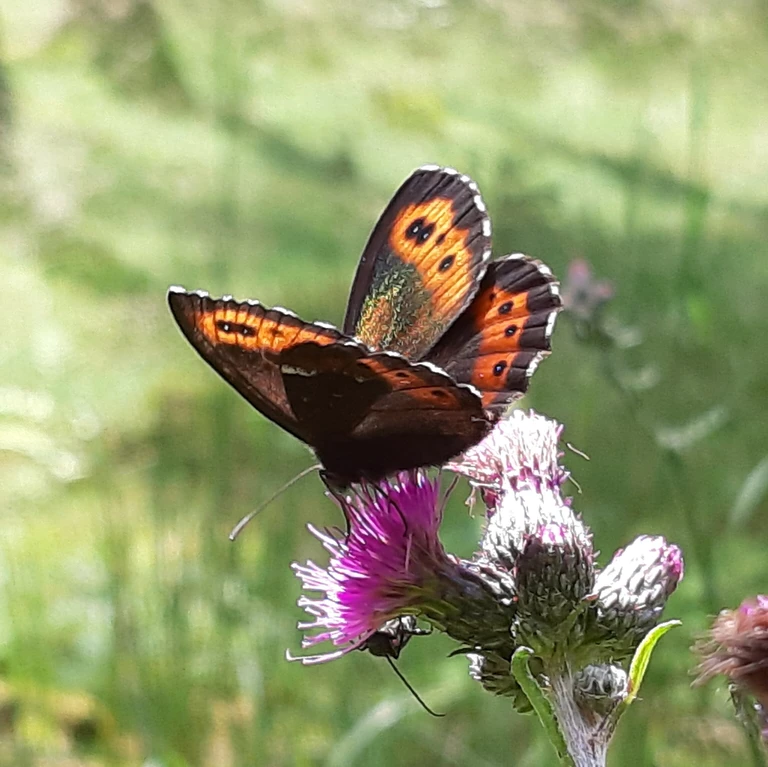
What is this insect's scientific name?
Erebia ligea
